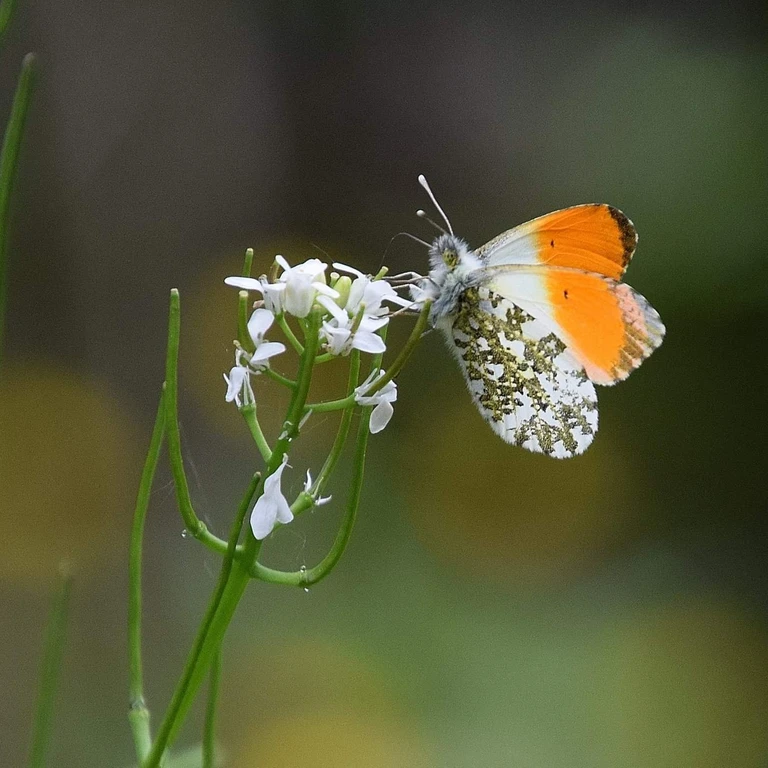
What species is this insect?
Anthocharis cardamines
